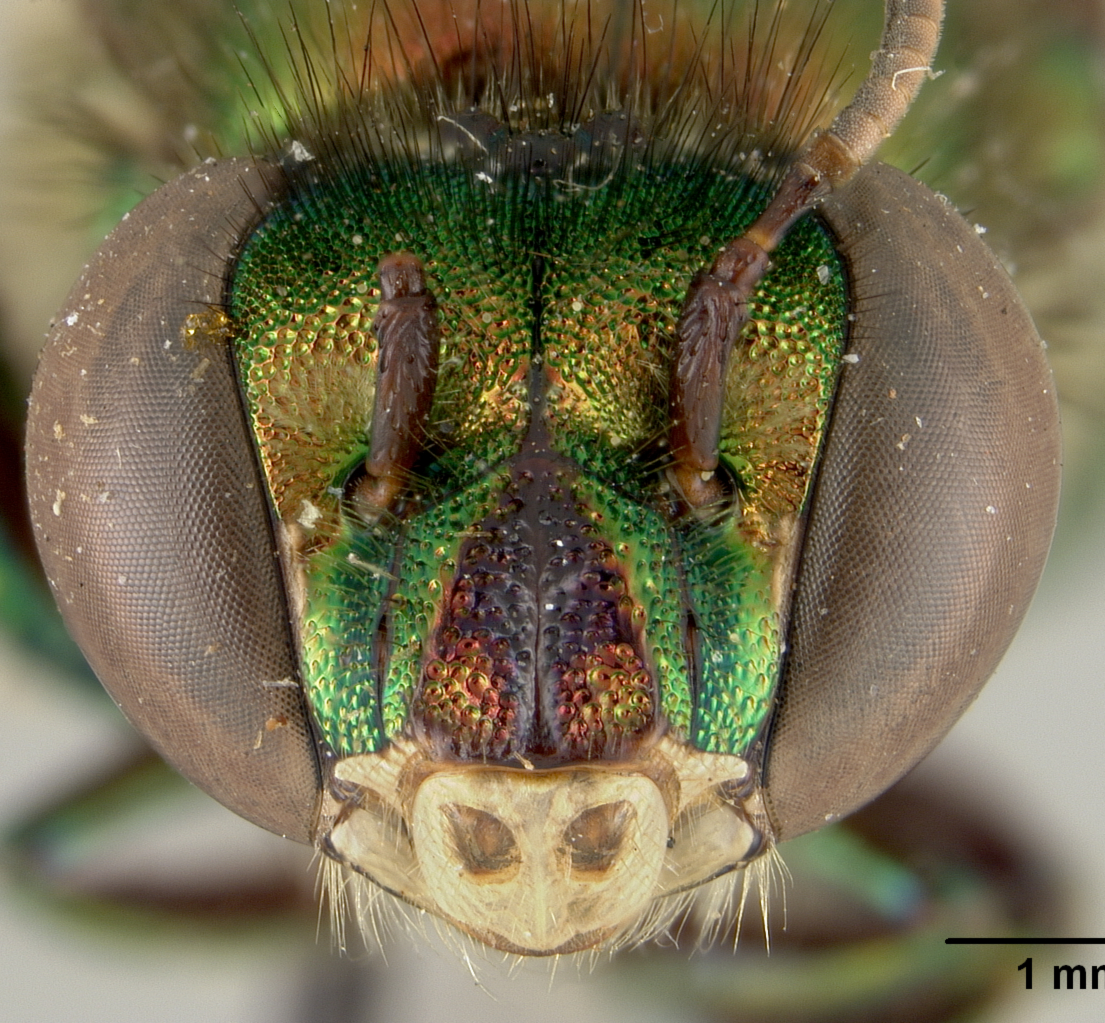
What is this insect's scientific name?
Euglossa gorgonensis
